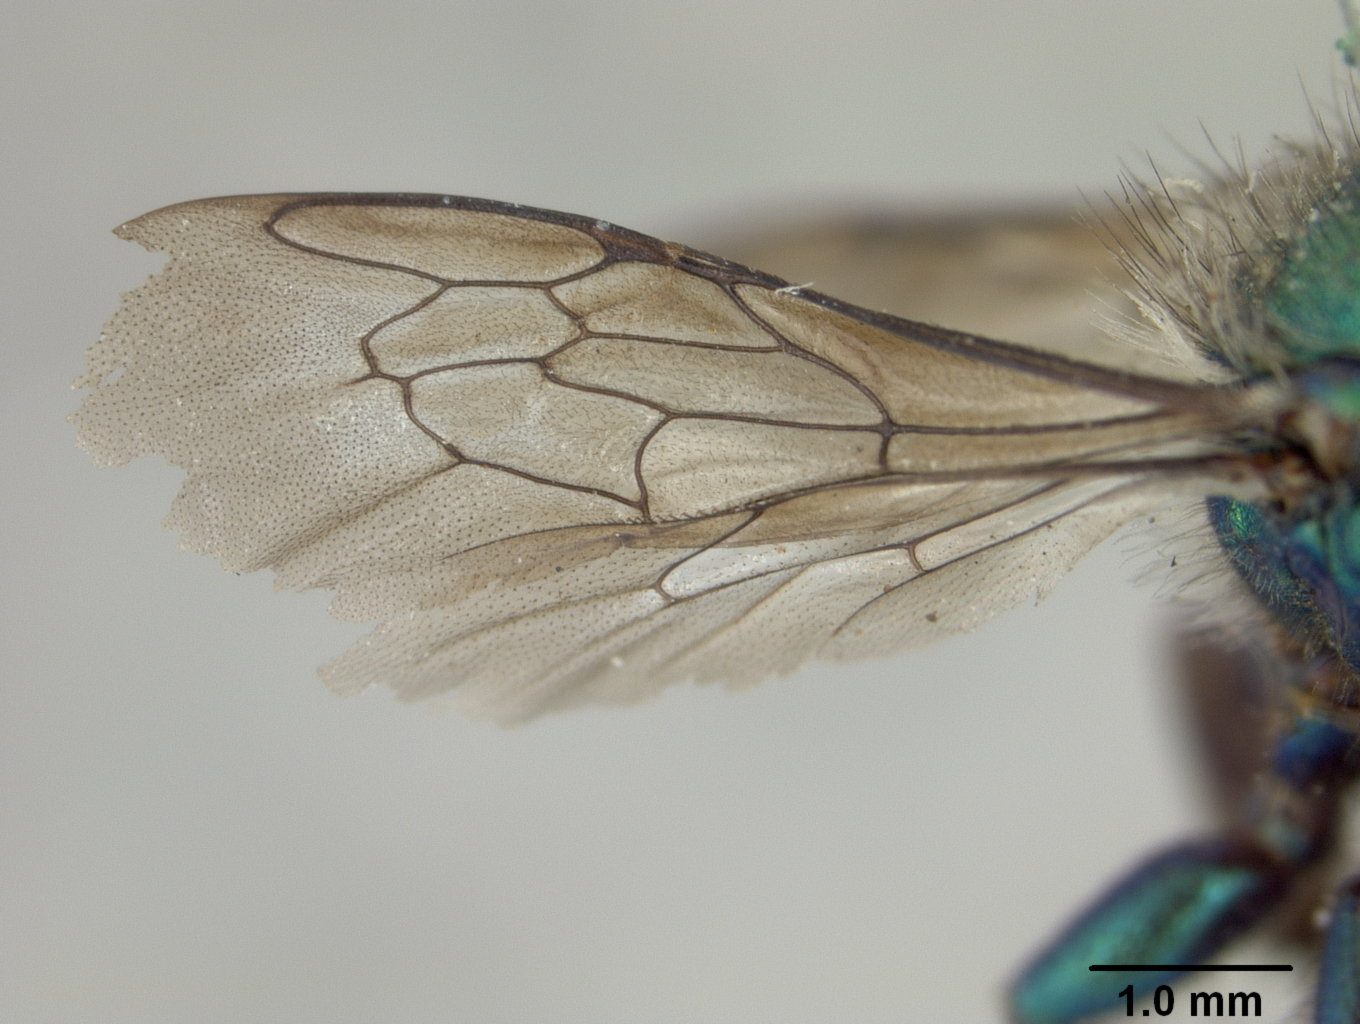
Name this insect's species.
Osmia bruneri
